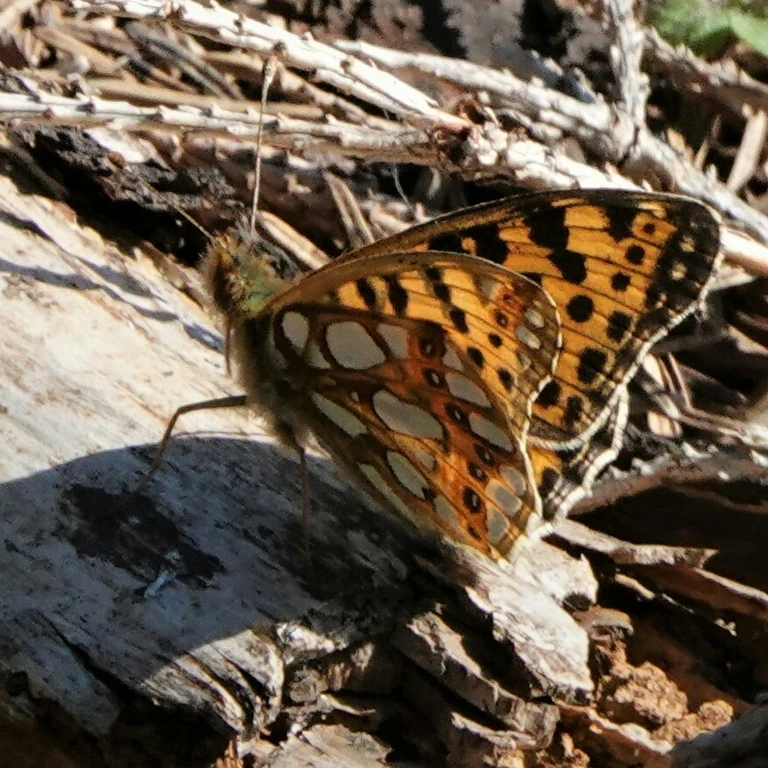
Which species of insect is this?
Issoria lathonia
